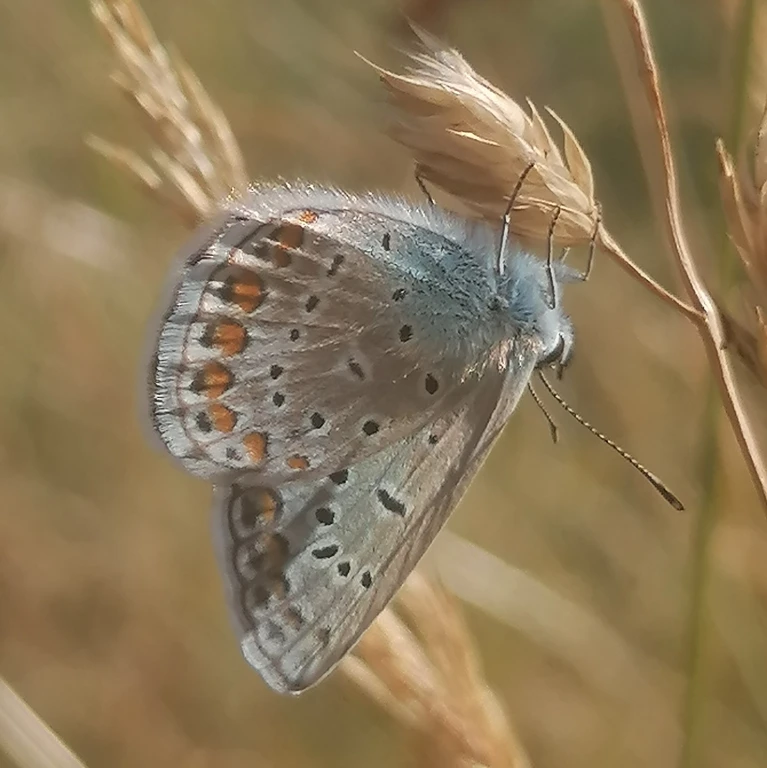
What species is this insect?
Polyommatus icarus
